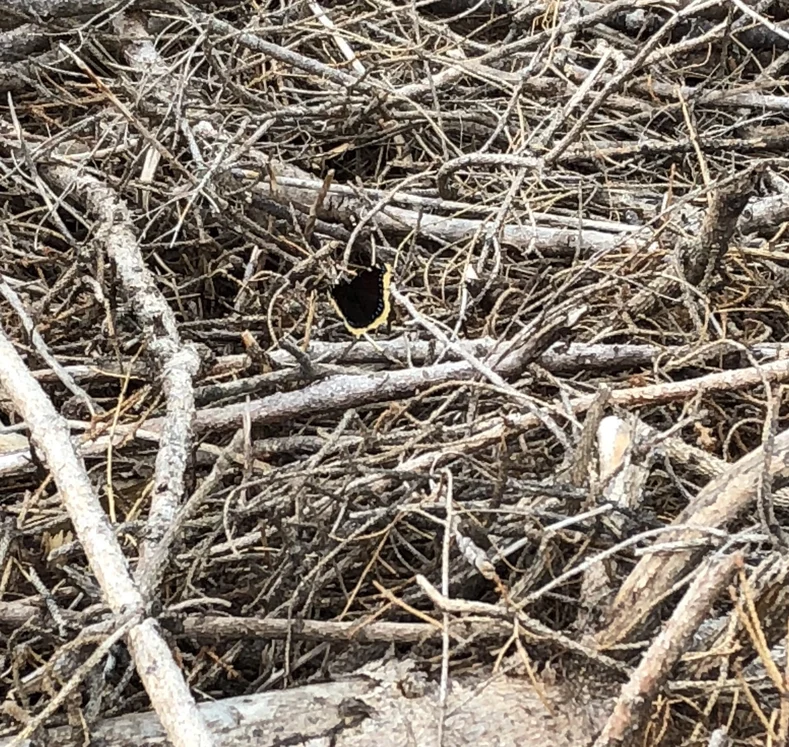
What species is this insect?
Nymphalis antiopa
